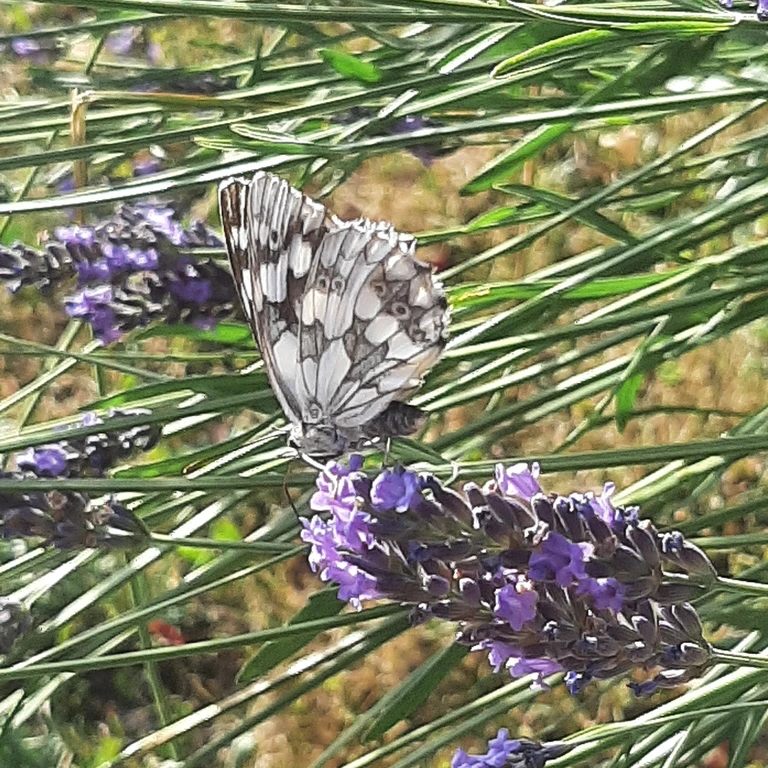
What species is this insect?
Melanargia galathea
